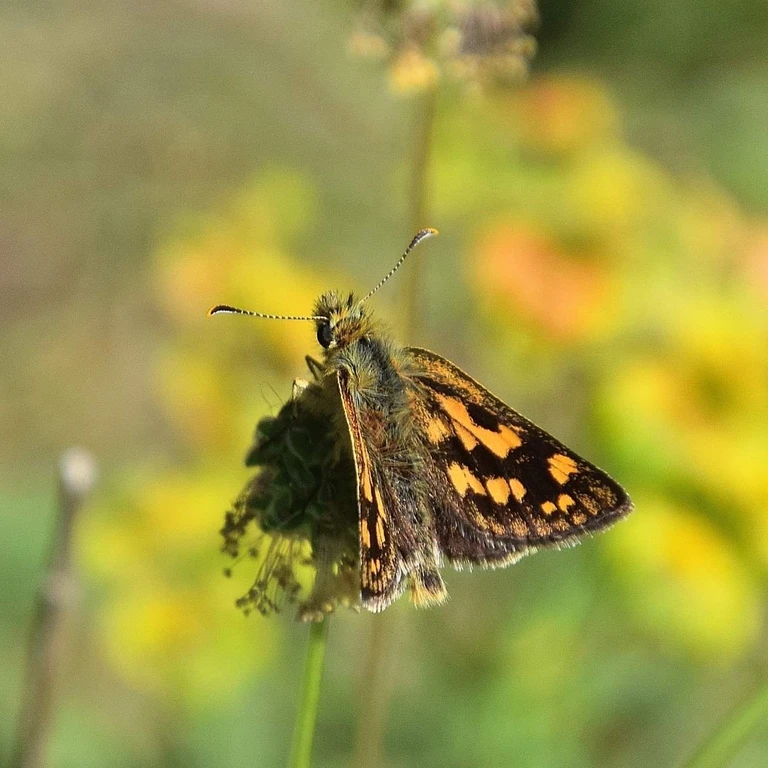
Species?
Carterocephalus palaemon
